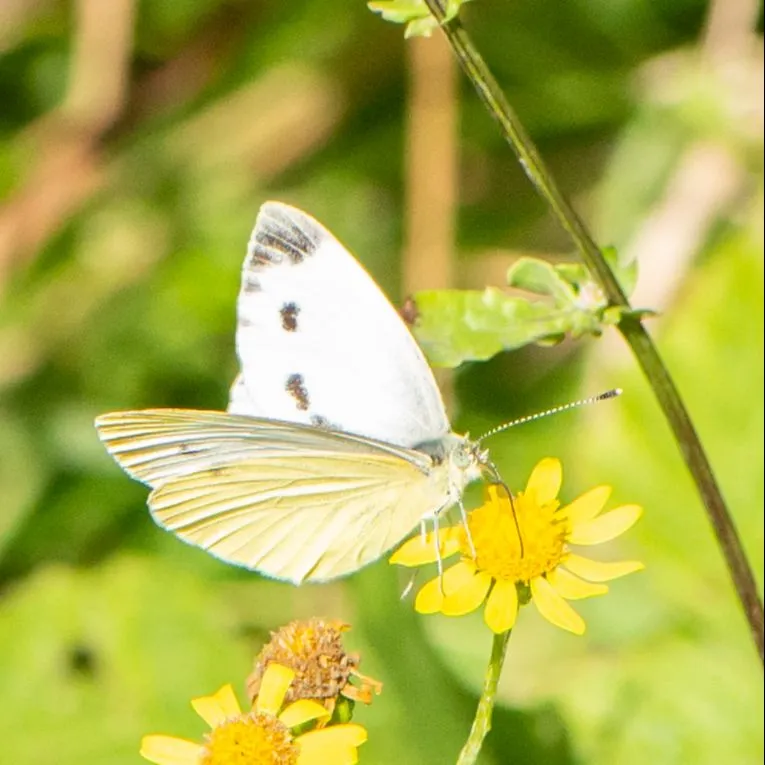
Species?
Pieris napi
